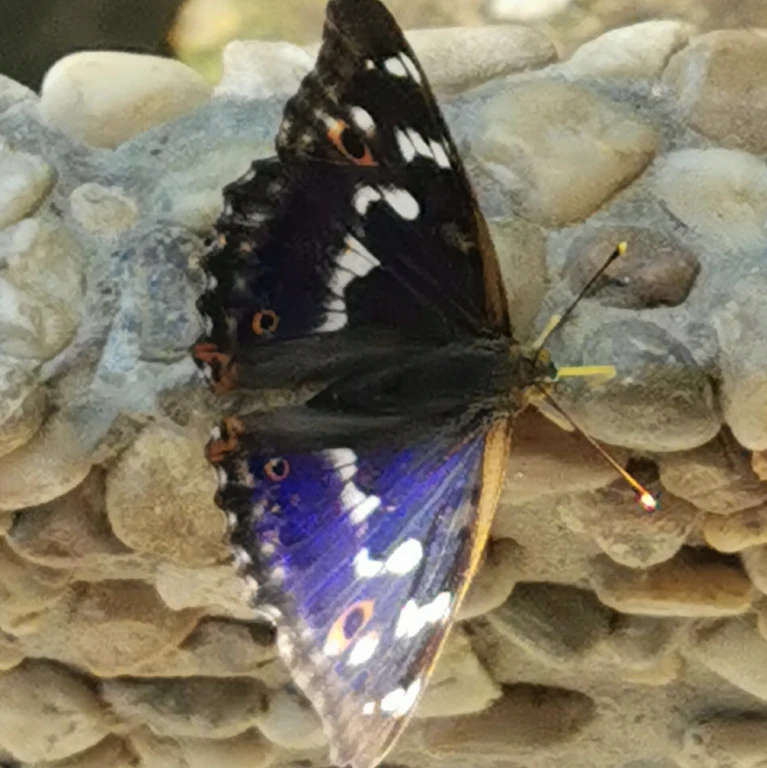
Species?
Apatura ilia
